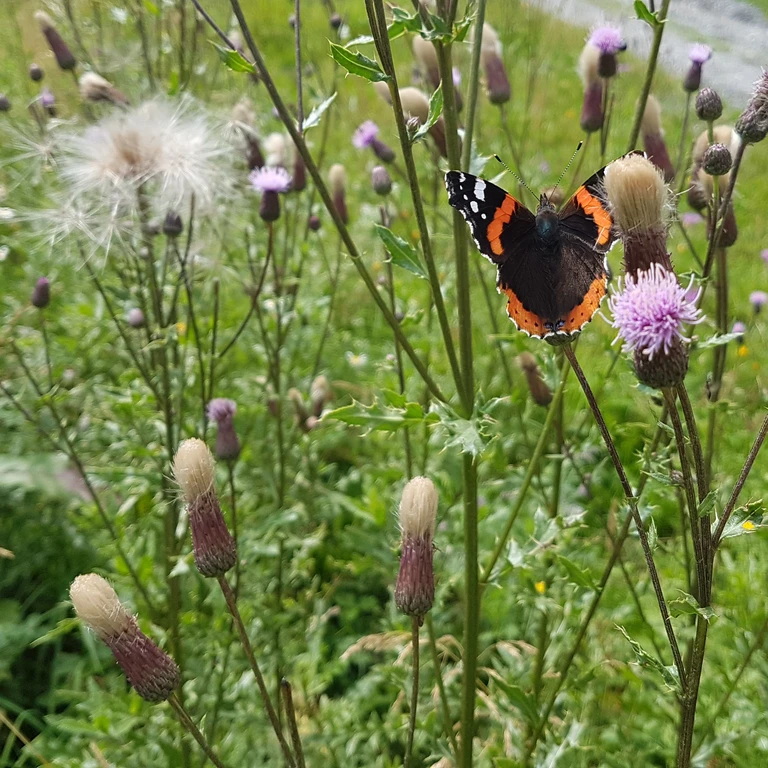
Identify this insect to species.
Vanessa atalanta
